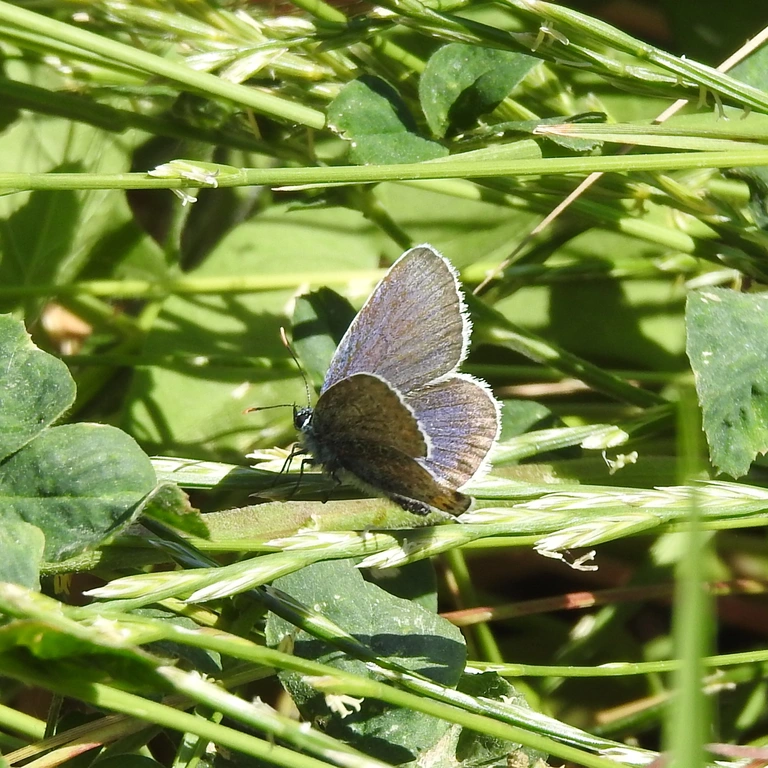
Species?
Plebejus argus
